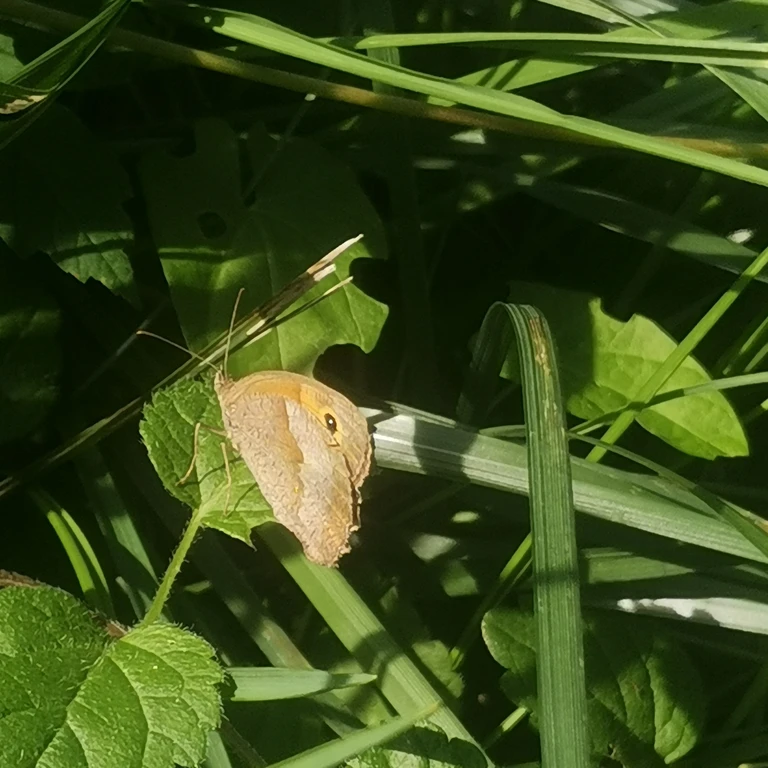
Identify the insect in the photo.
Maniola jurtina
